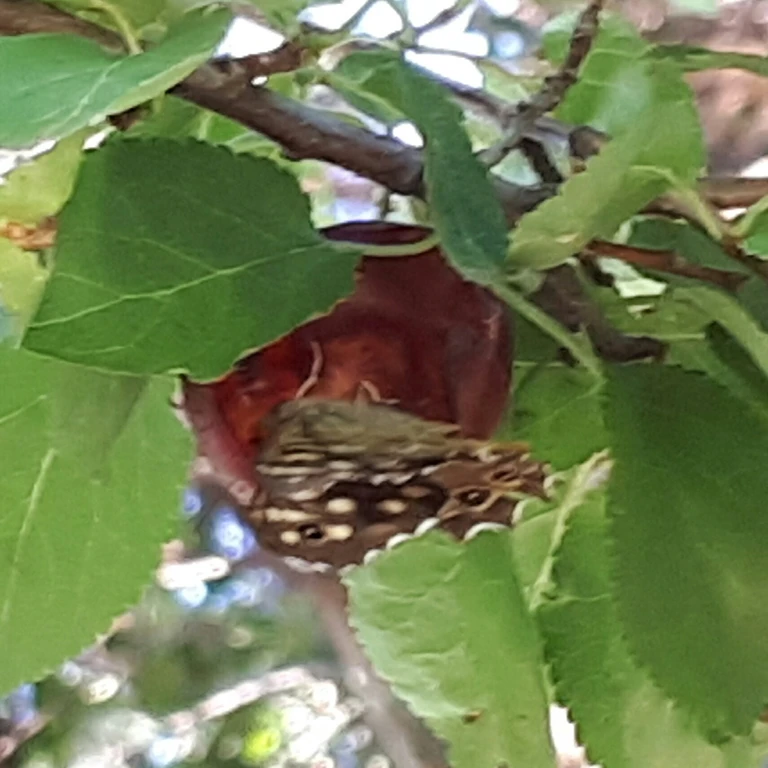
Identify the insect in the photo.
Pararge aegeria
